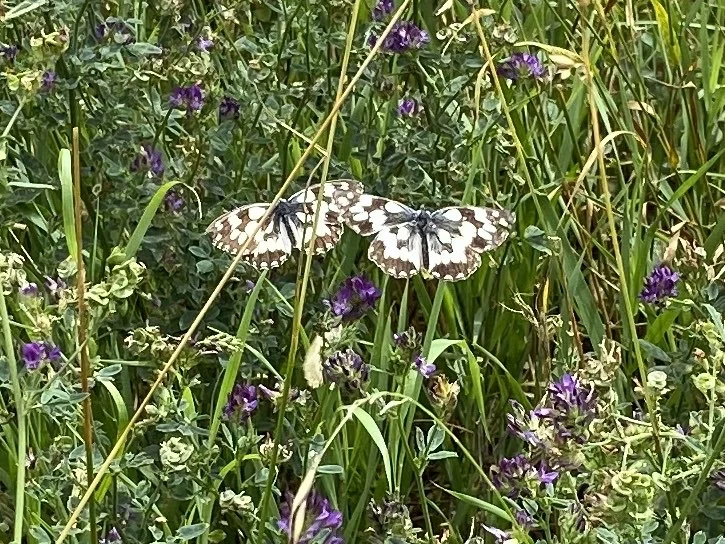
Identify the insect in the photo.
Melanargia galathea
